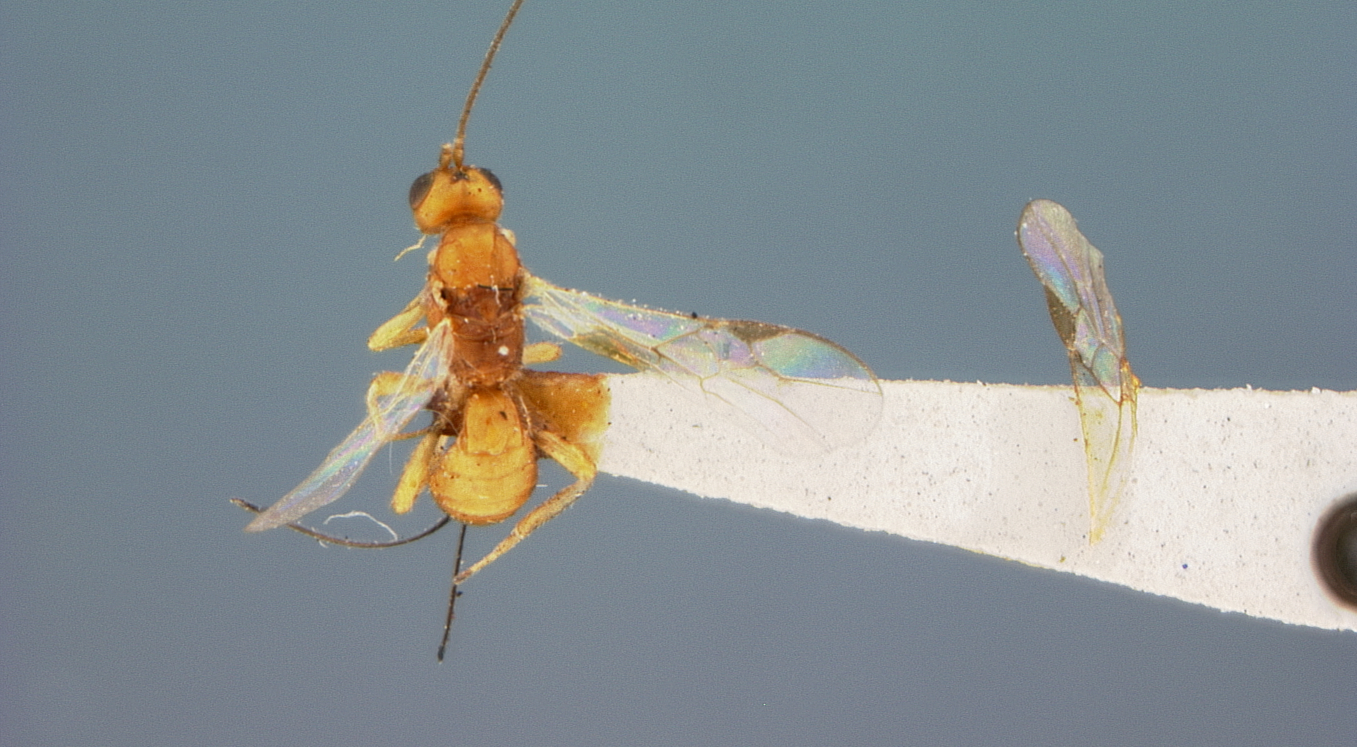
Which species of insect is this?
Allorhogas gallicola
